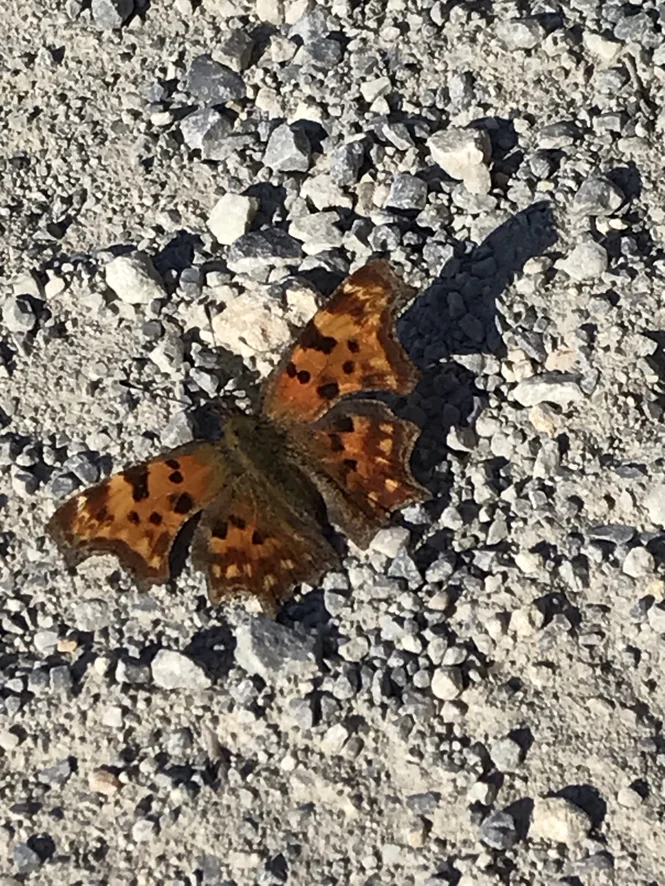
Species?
Polygonia c-album
